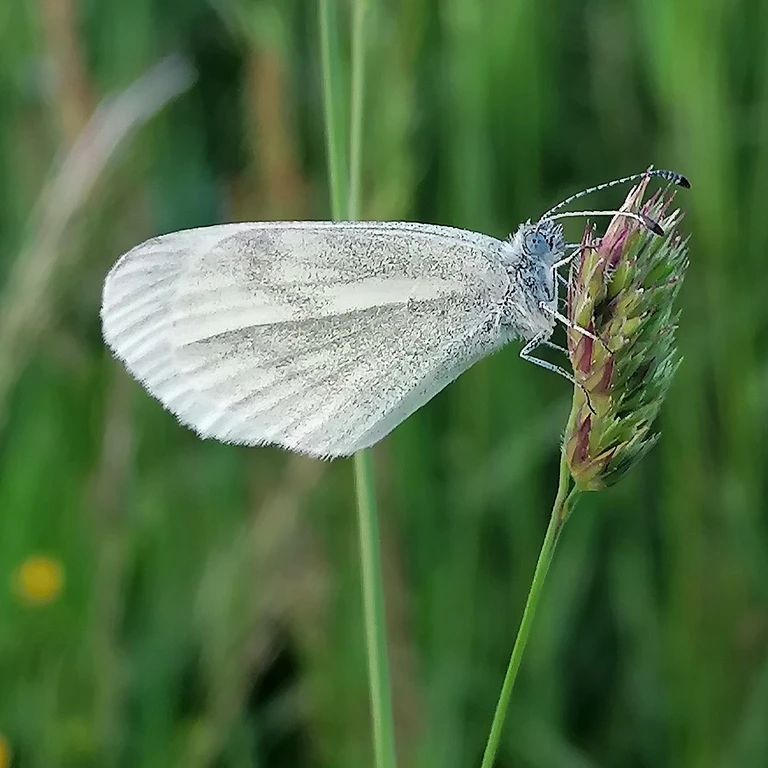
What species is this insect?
Leptidea sinapis/juvernica
